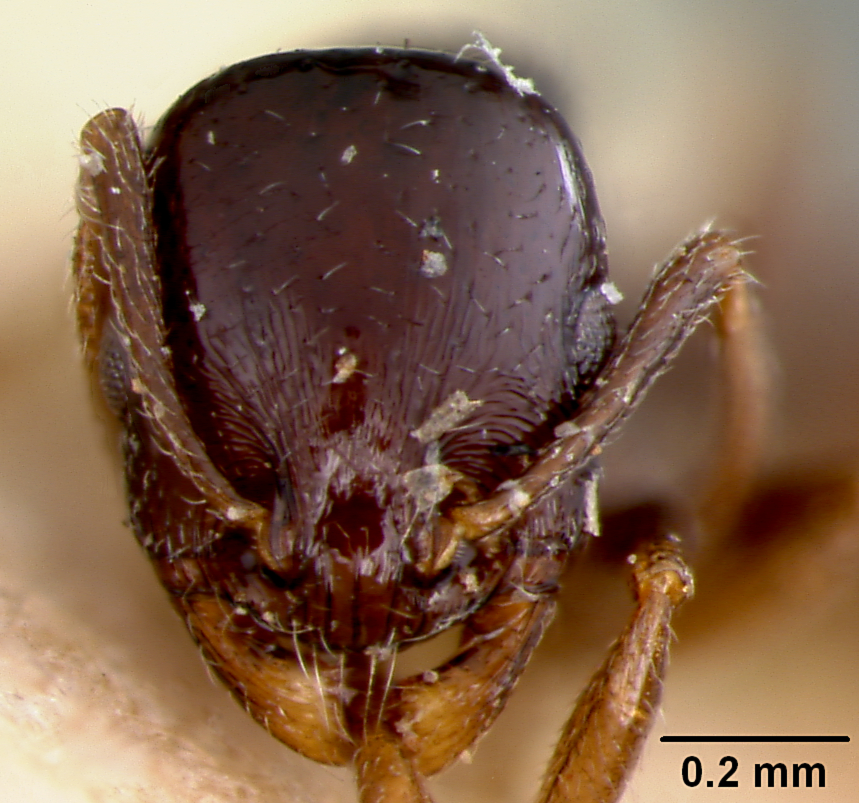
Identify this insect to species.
Leptothorax manni
